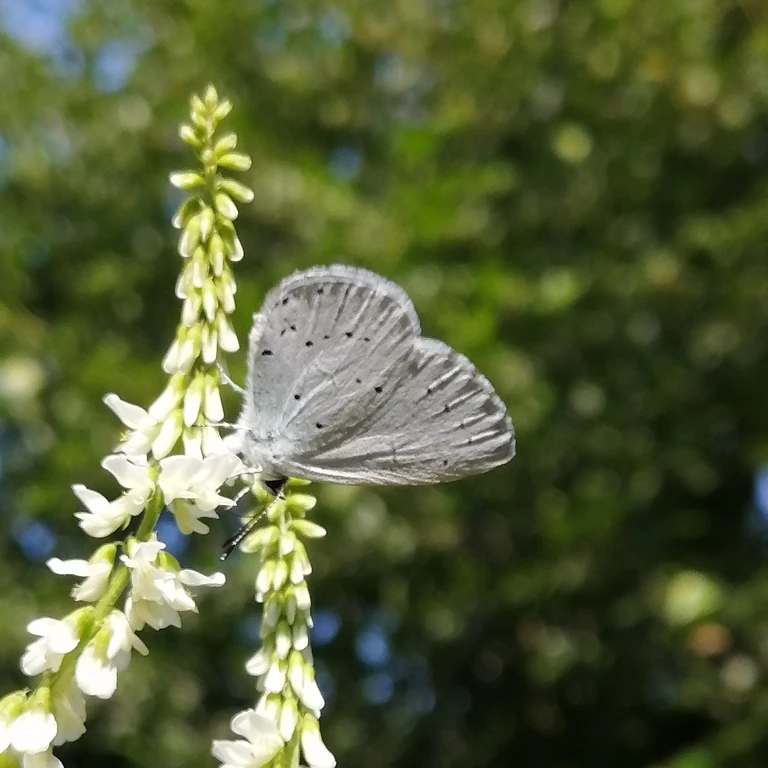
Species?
Celastrina argiolus
